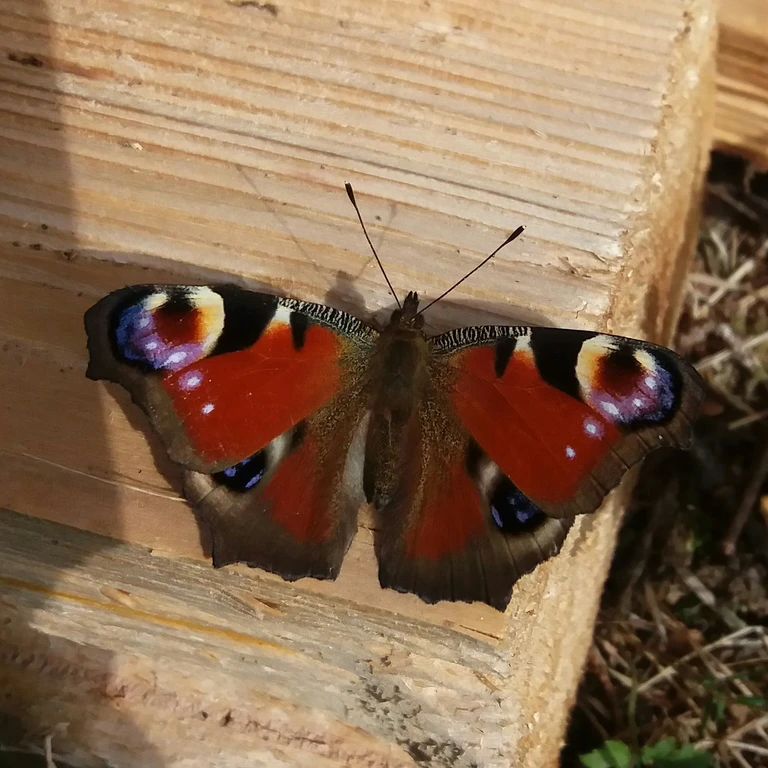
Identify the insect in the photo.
Aglais io
